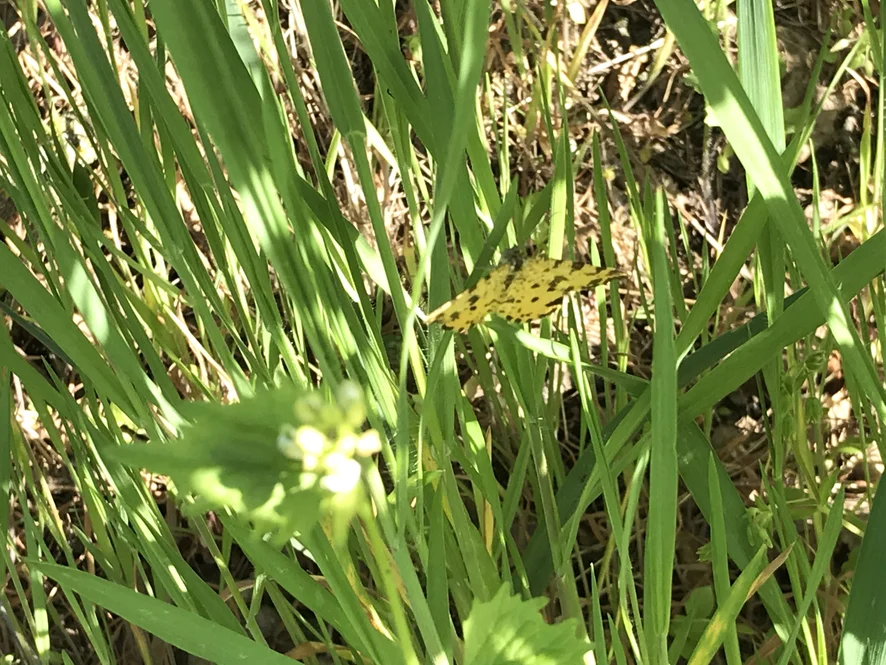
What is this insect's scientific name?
Pseudopanthera macularia
